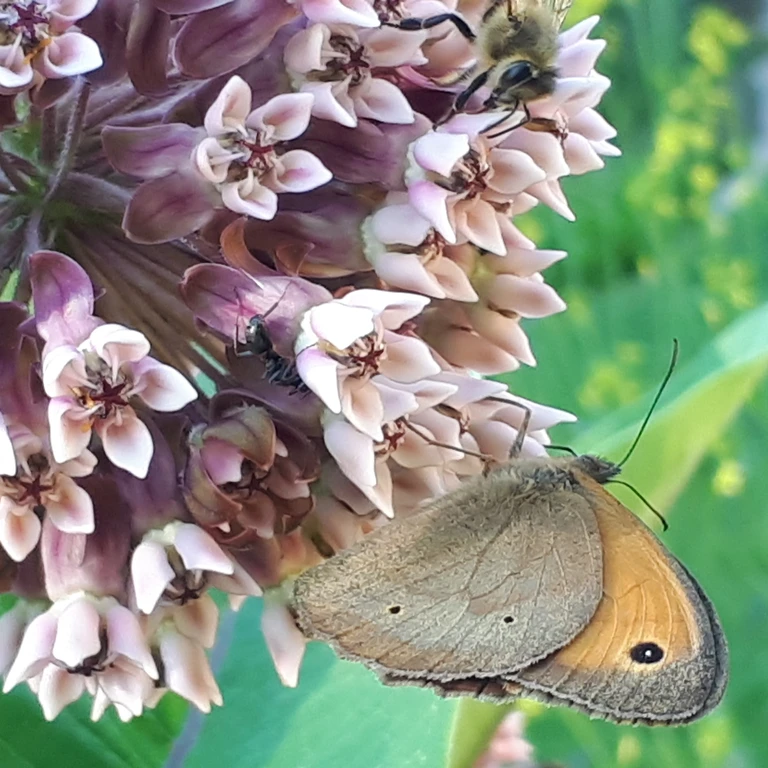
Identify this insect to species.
Maniola jurtina
